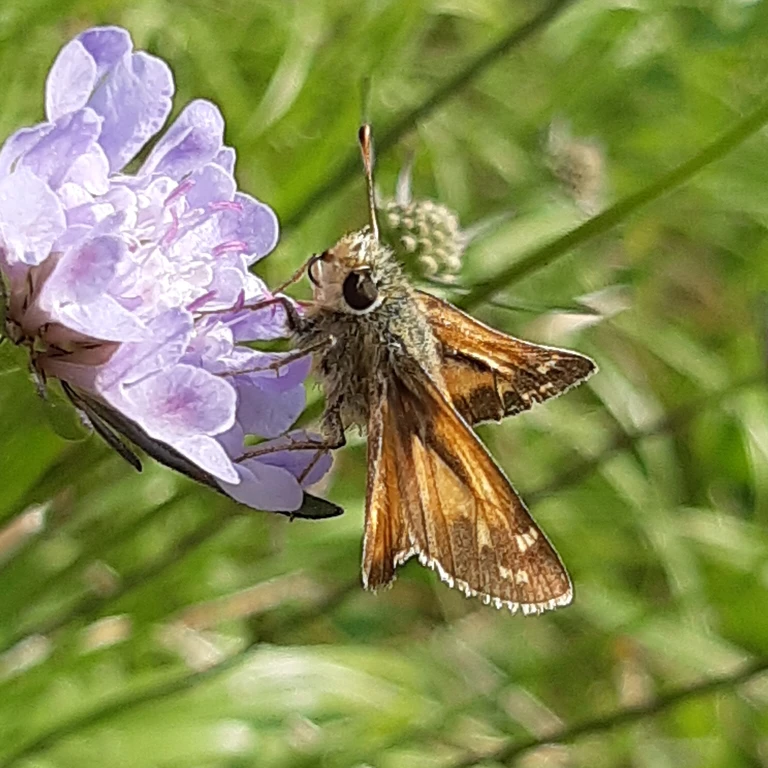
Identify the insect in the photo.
Hesperia comma
